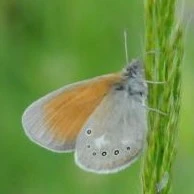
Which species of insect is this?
Coenonympha glycerion (also Coenonympha iphis)
